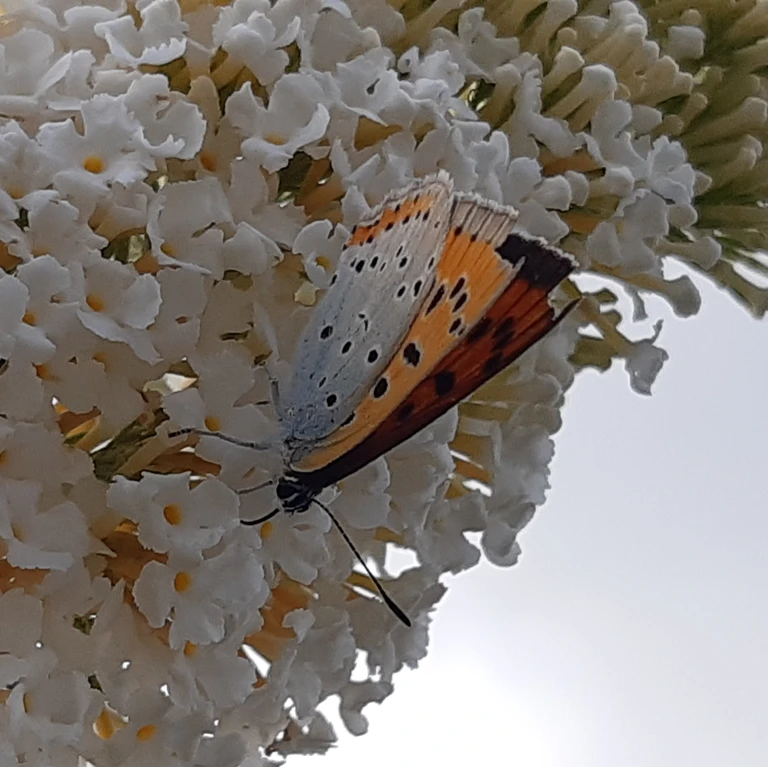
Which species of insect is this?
Lycaena dispar
